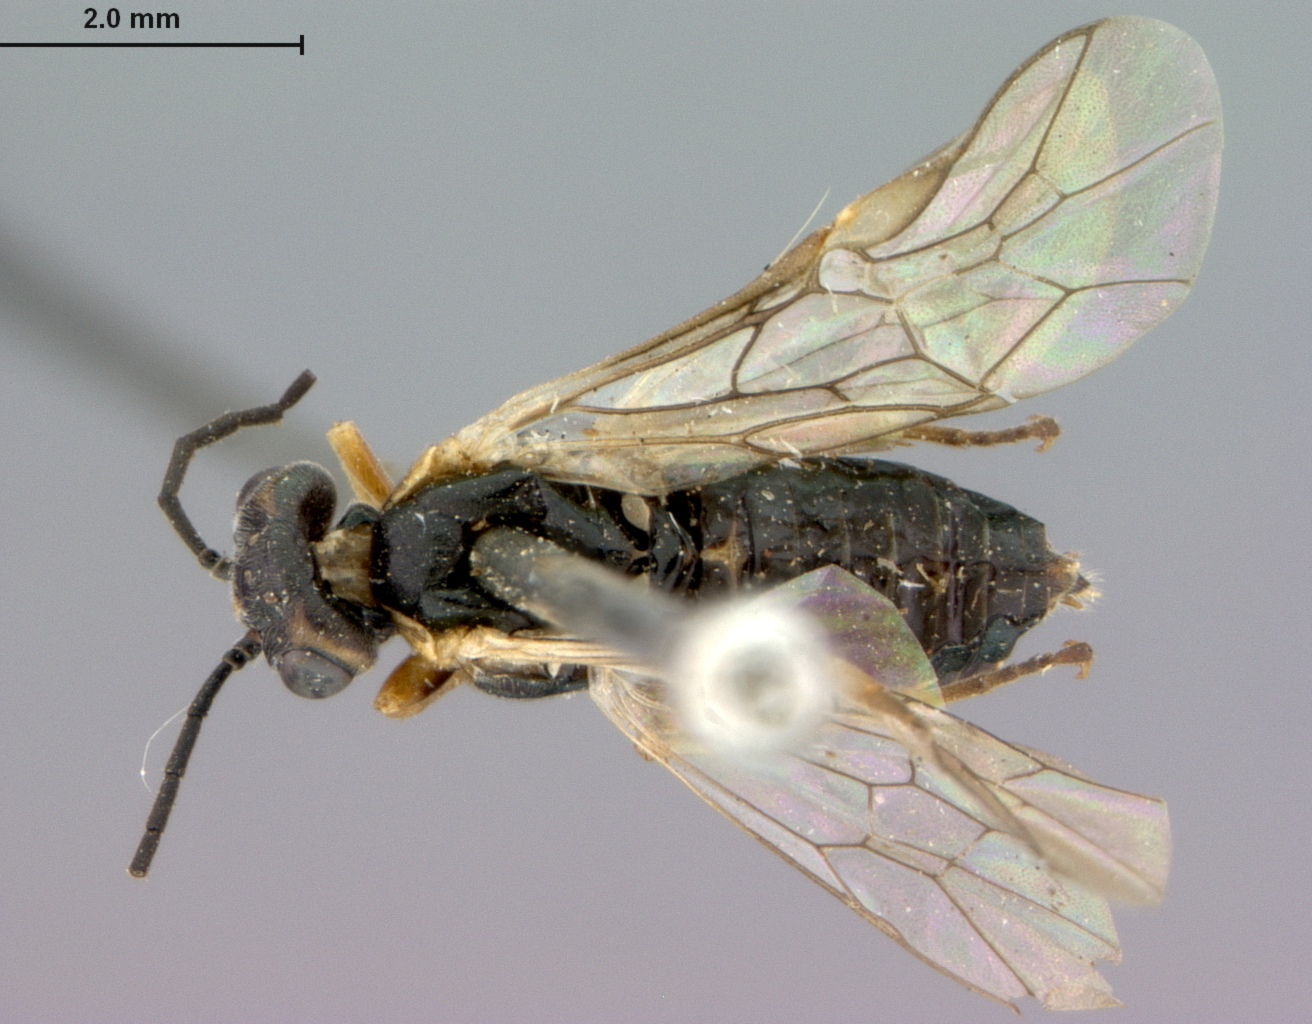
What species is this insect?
Pontania excavata
